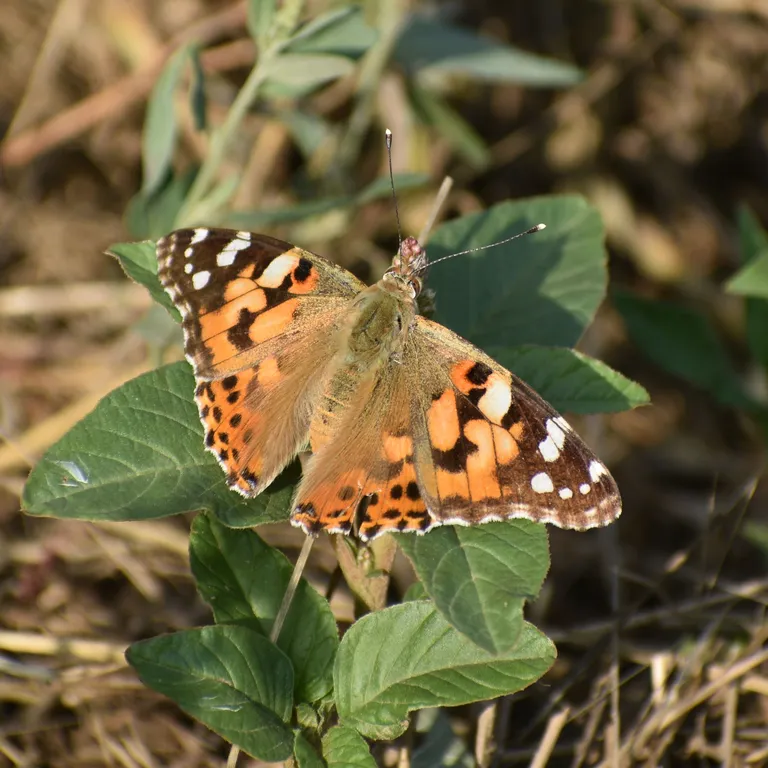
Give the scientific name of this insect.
Vanessa cardui
